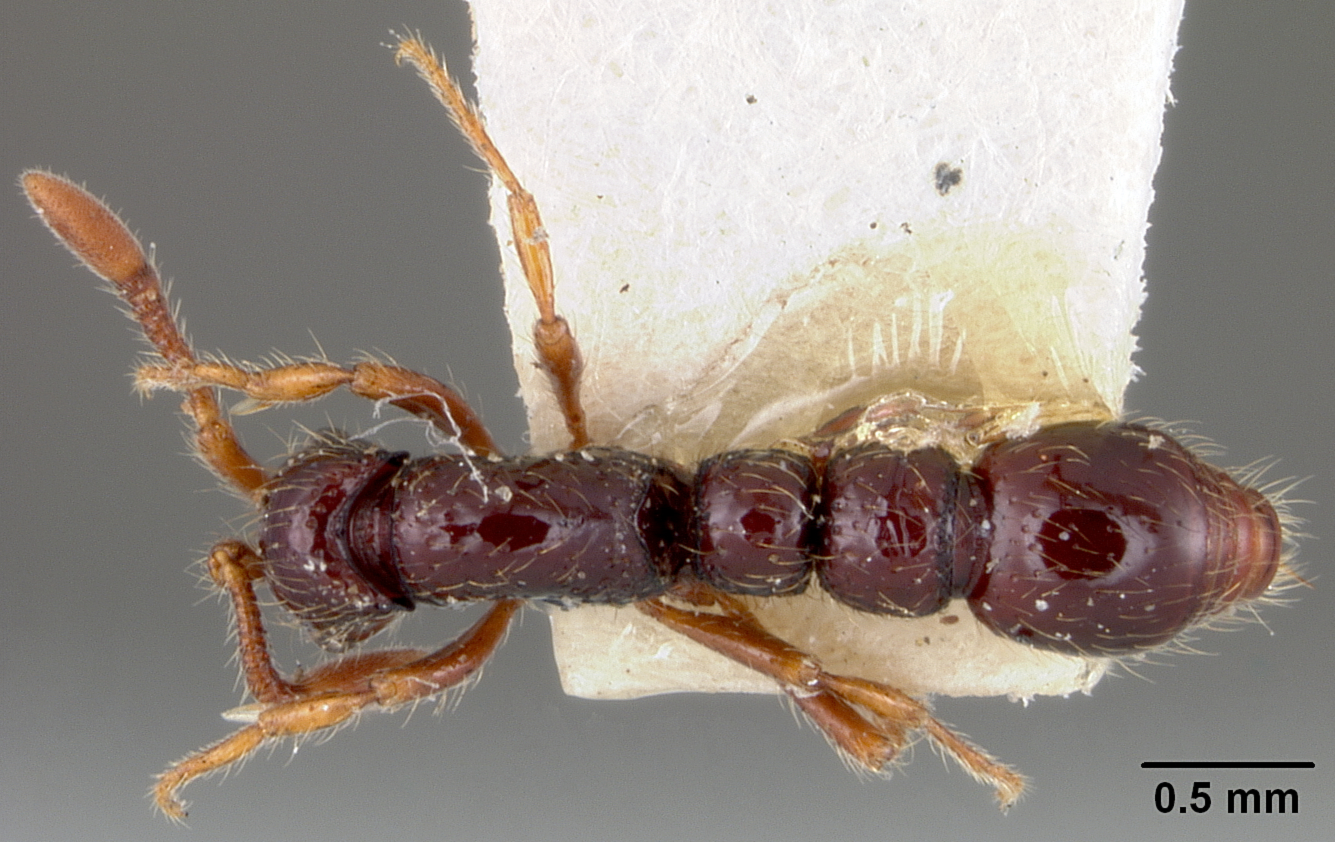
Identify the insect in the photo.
Cerapachys terricola
